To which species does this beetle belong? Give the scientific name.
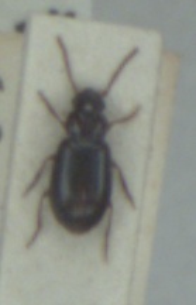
Bradycellus ruficollis
